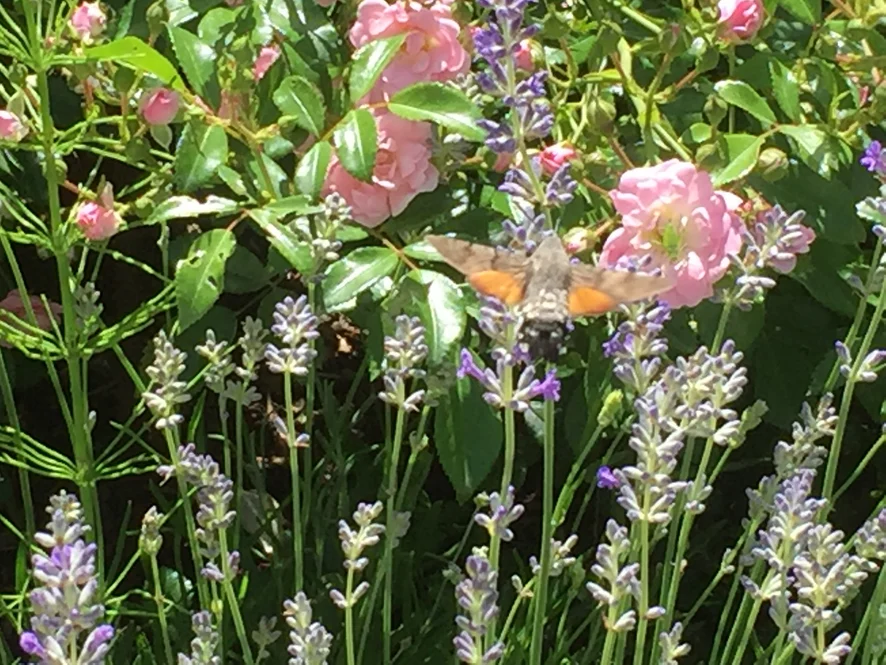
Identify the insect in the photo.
Macroglossum stellatarum
